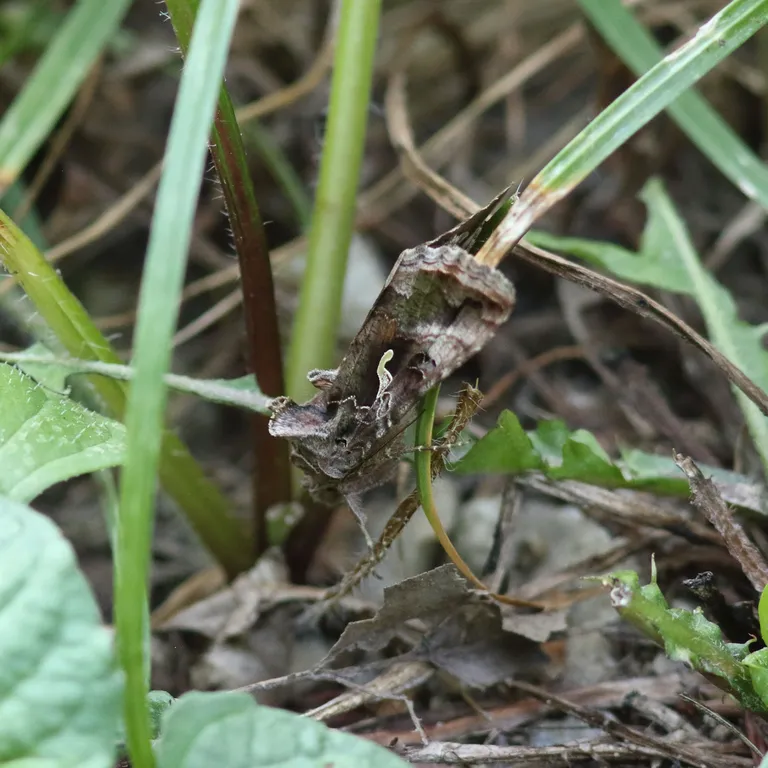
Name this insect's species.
Autographa gamma
